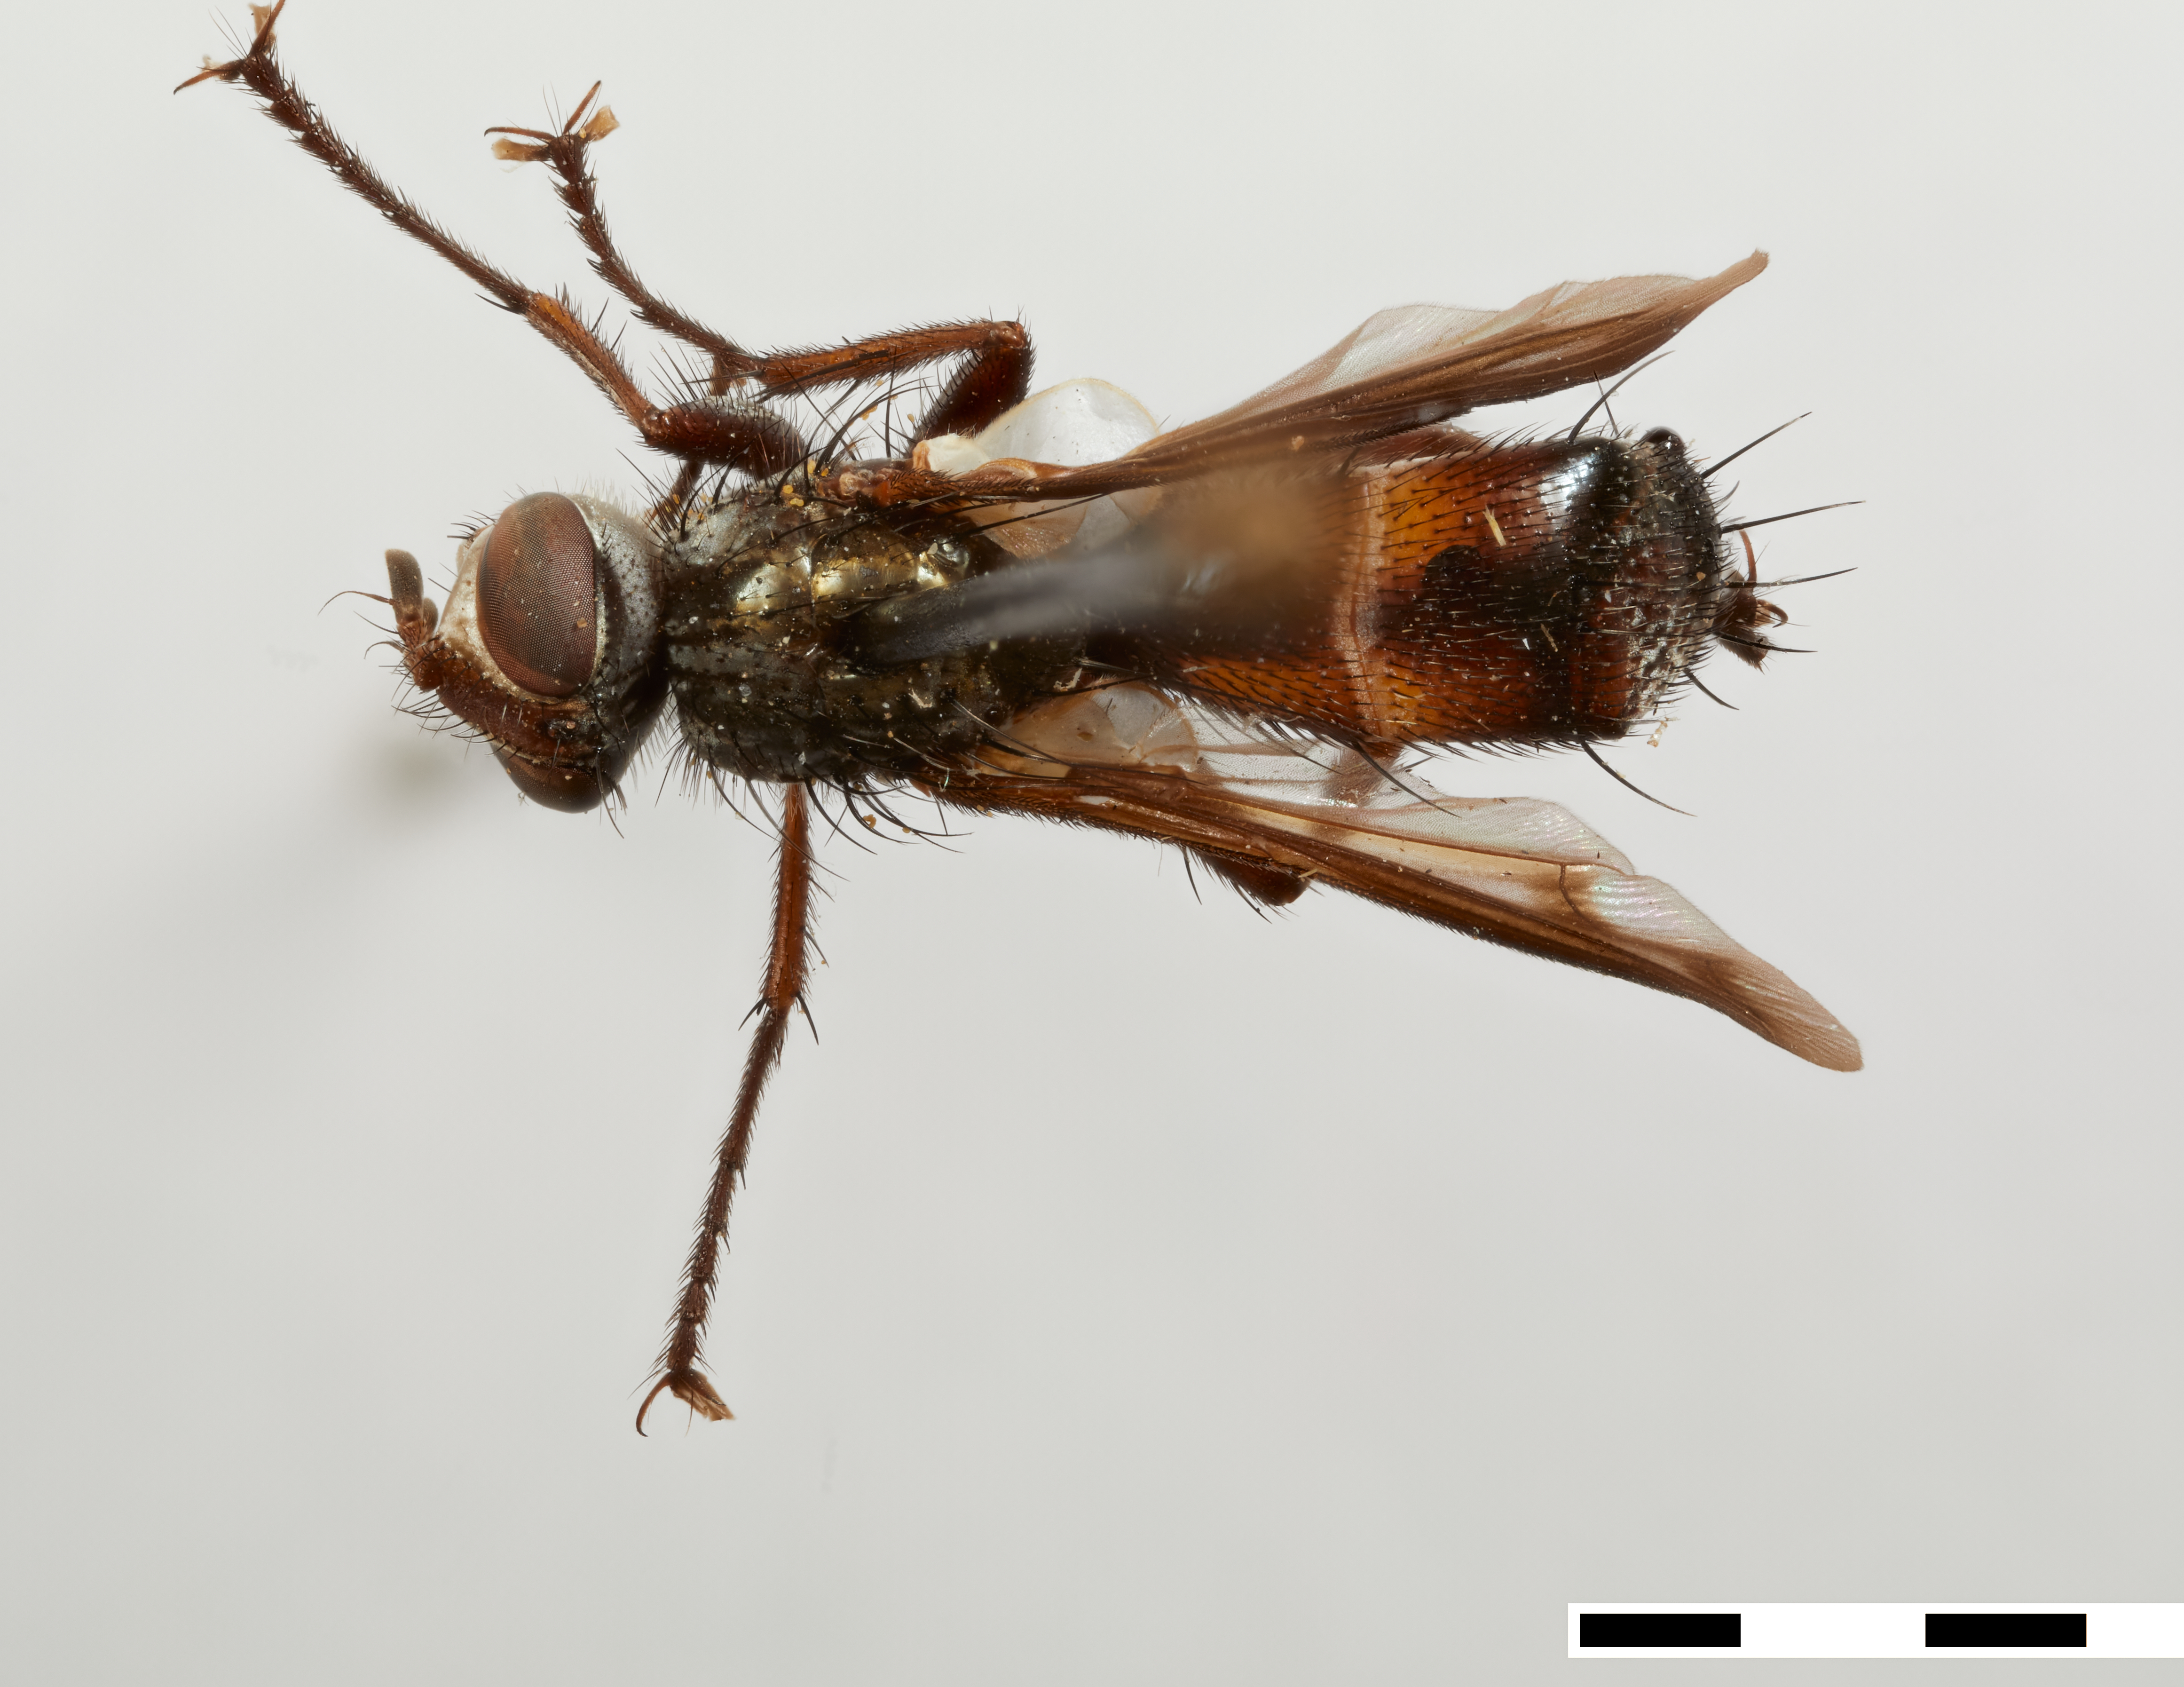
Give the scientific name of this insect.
Cylindromyia limbata
